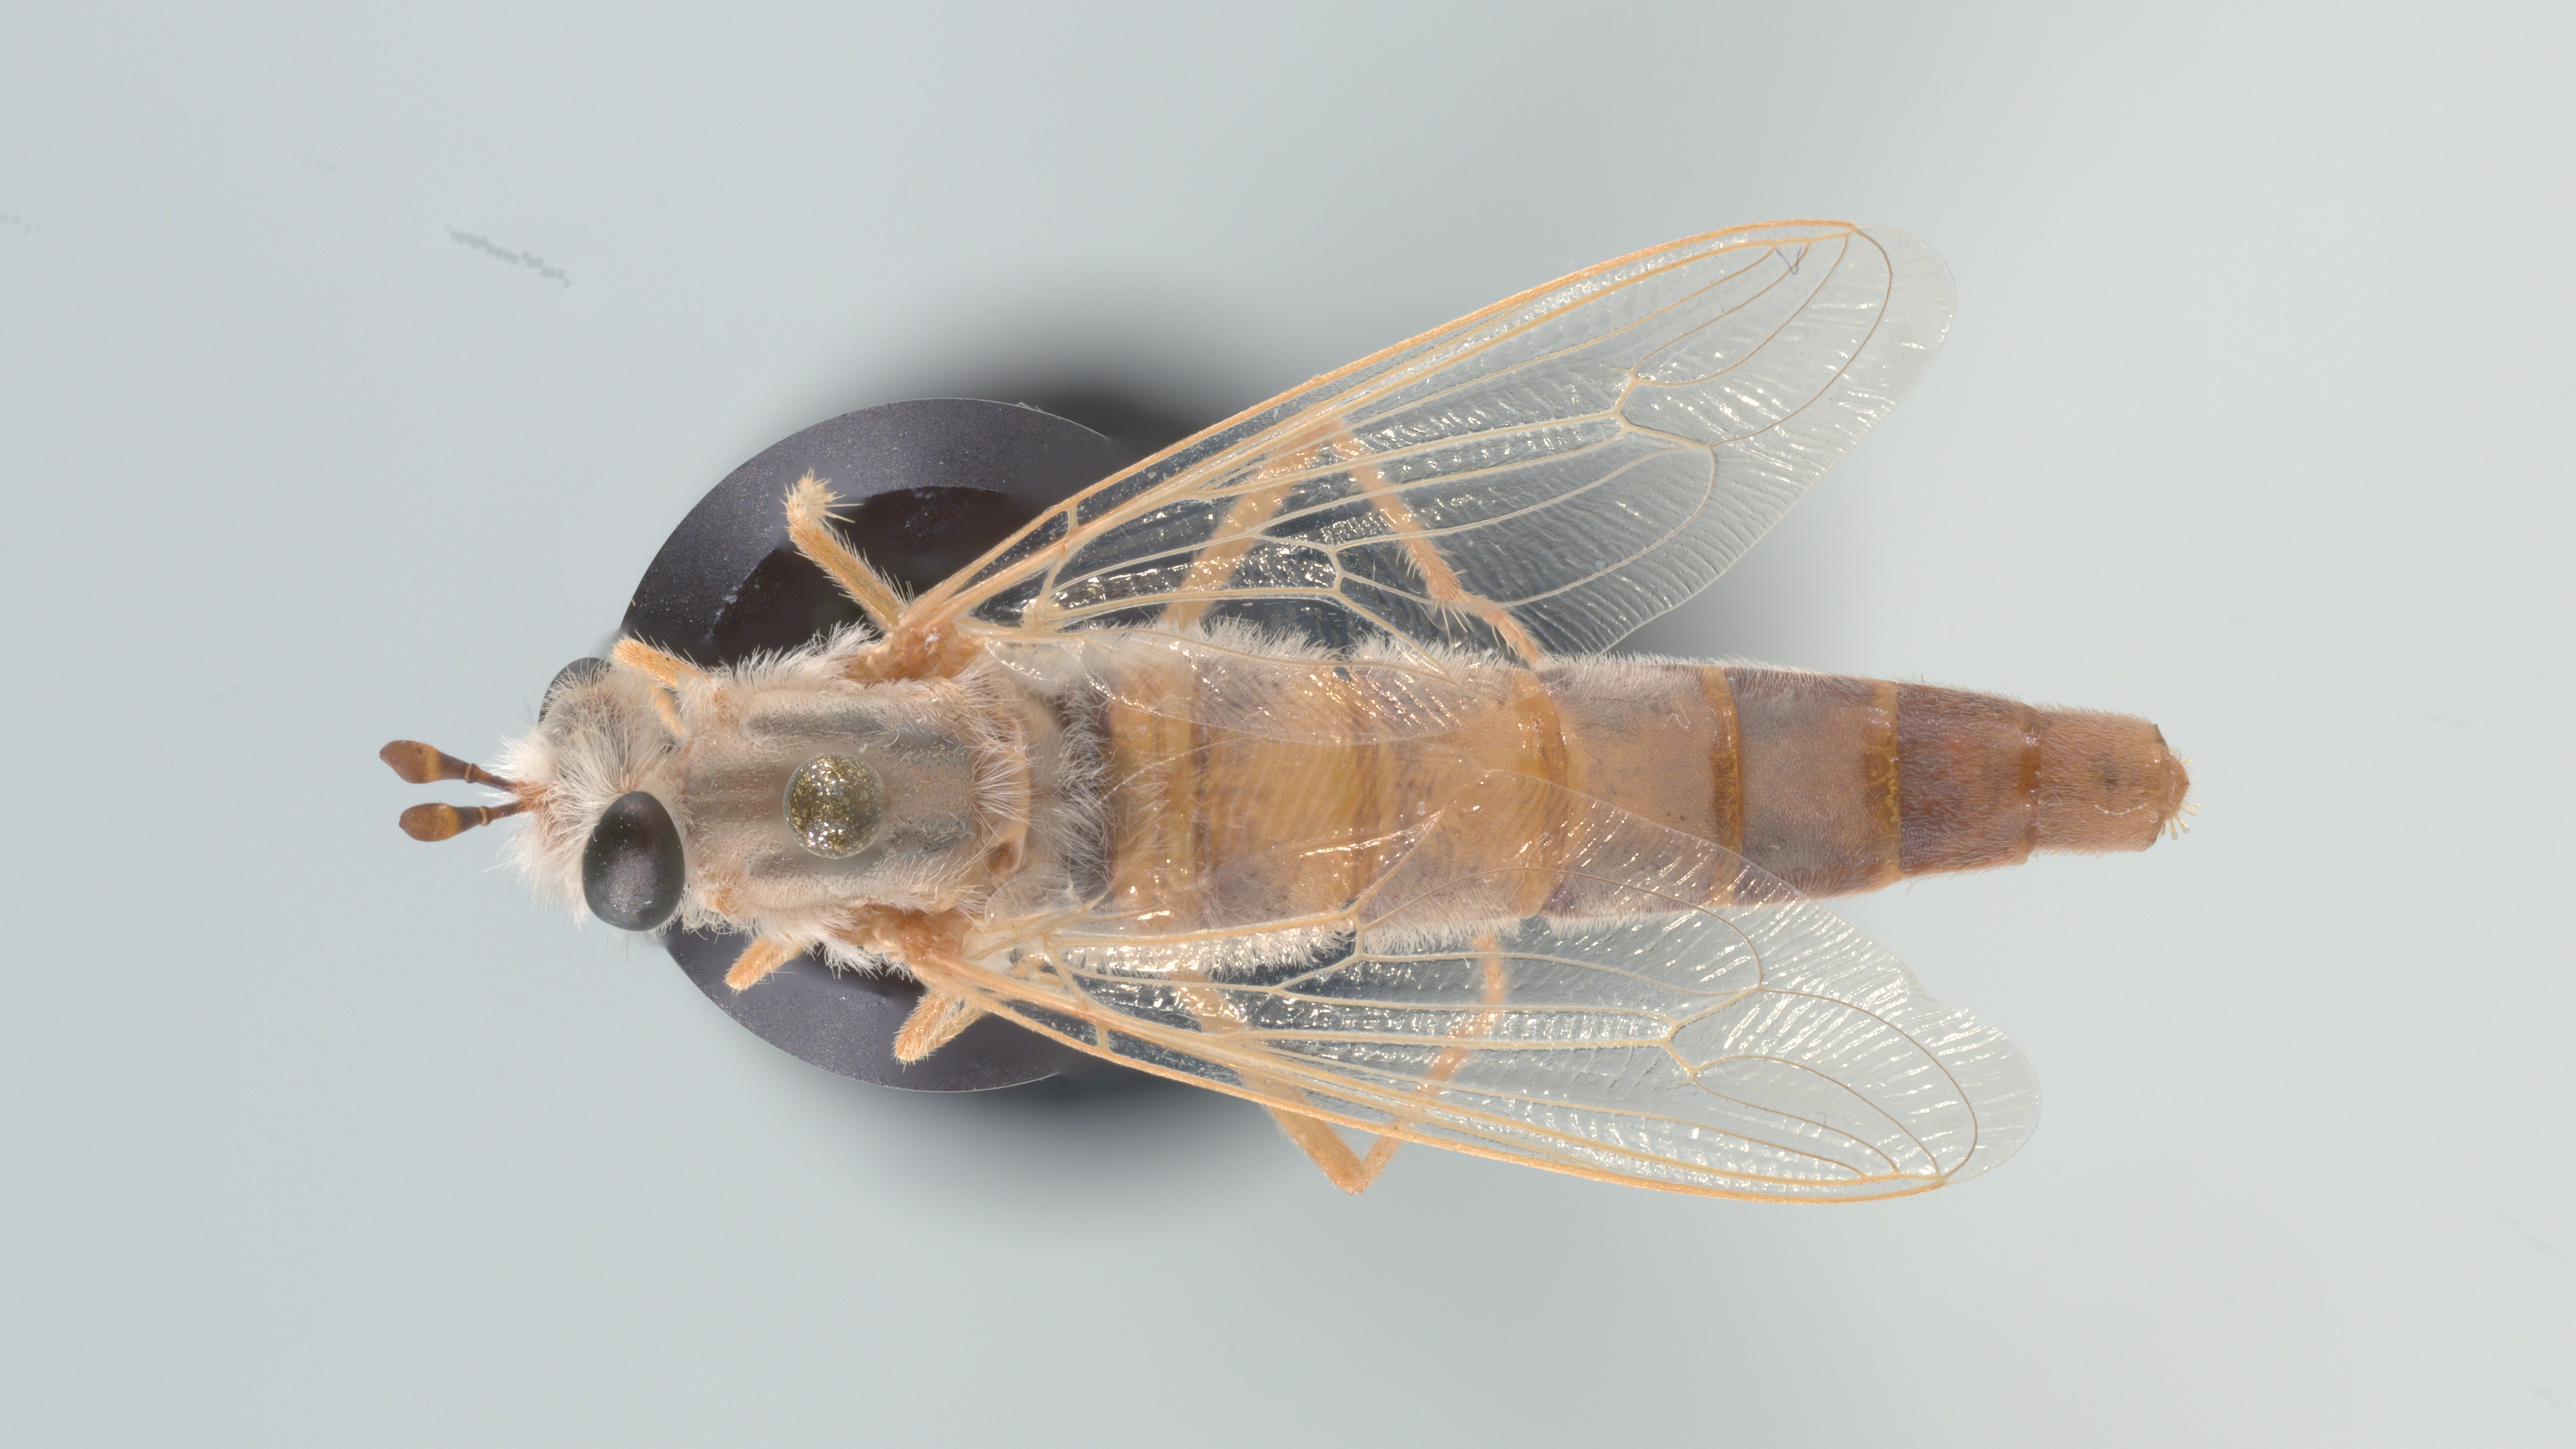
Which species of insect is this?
Namibimydas psamminos
